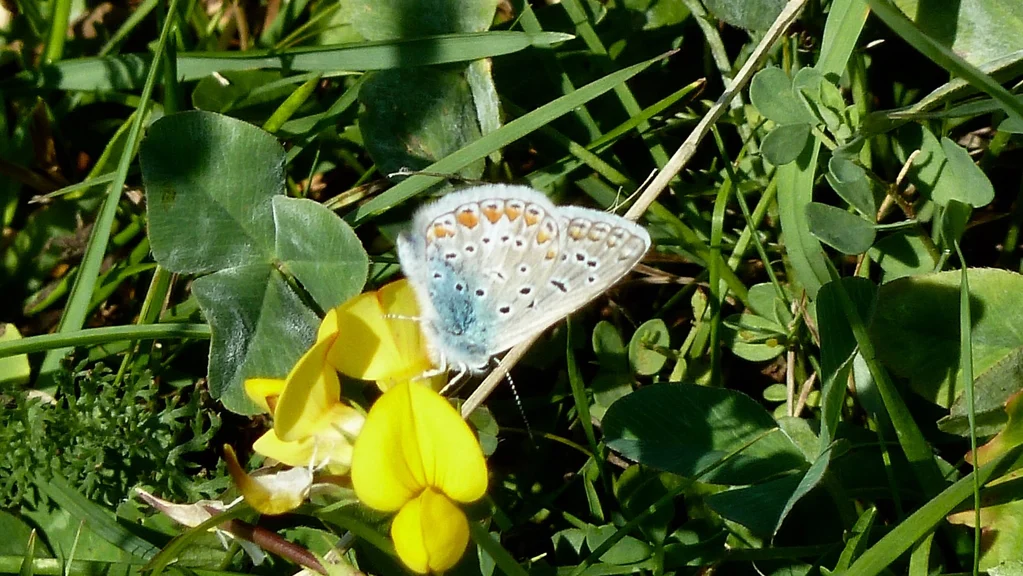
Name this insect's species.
Polyommatus icarus
